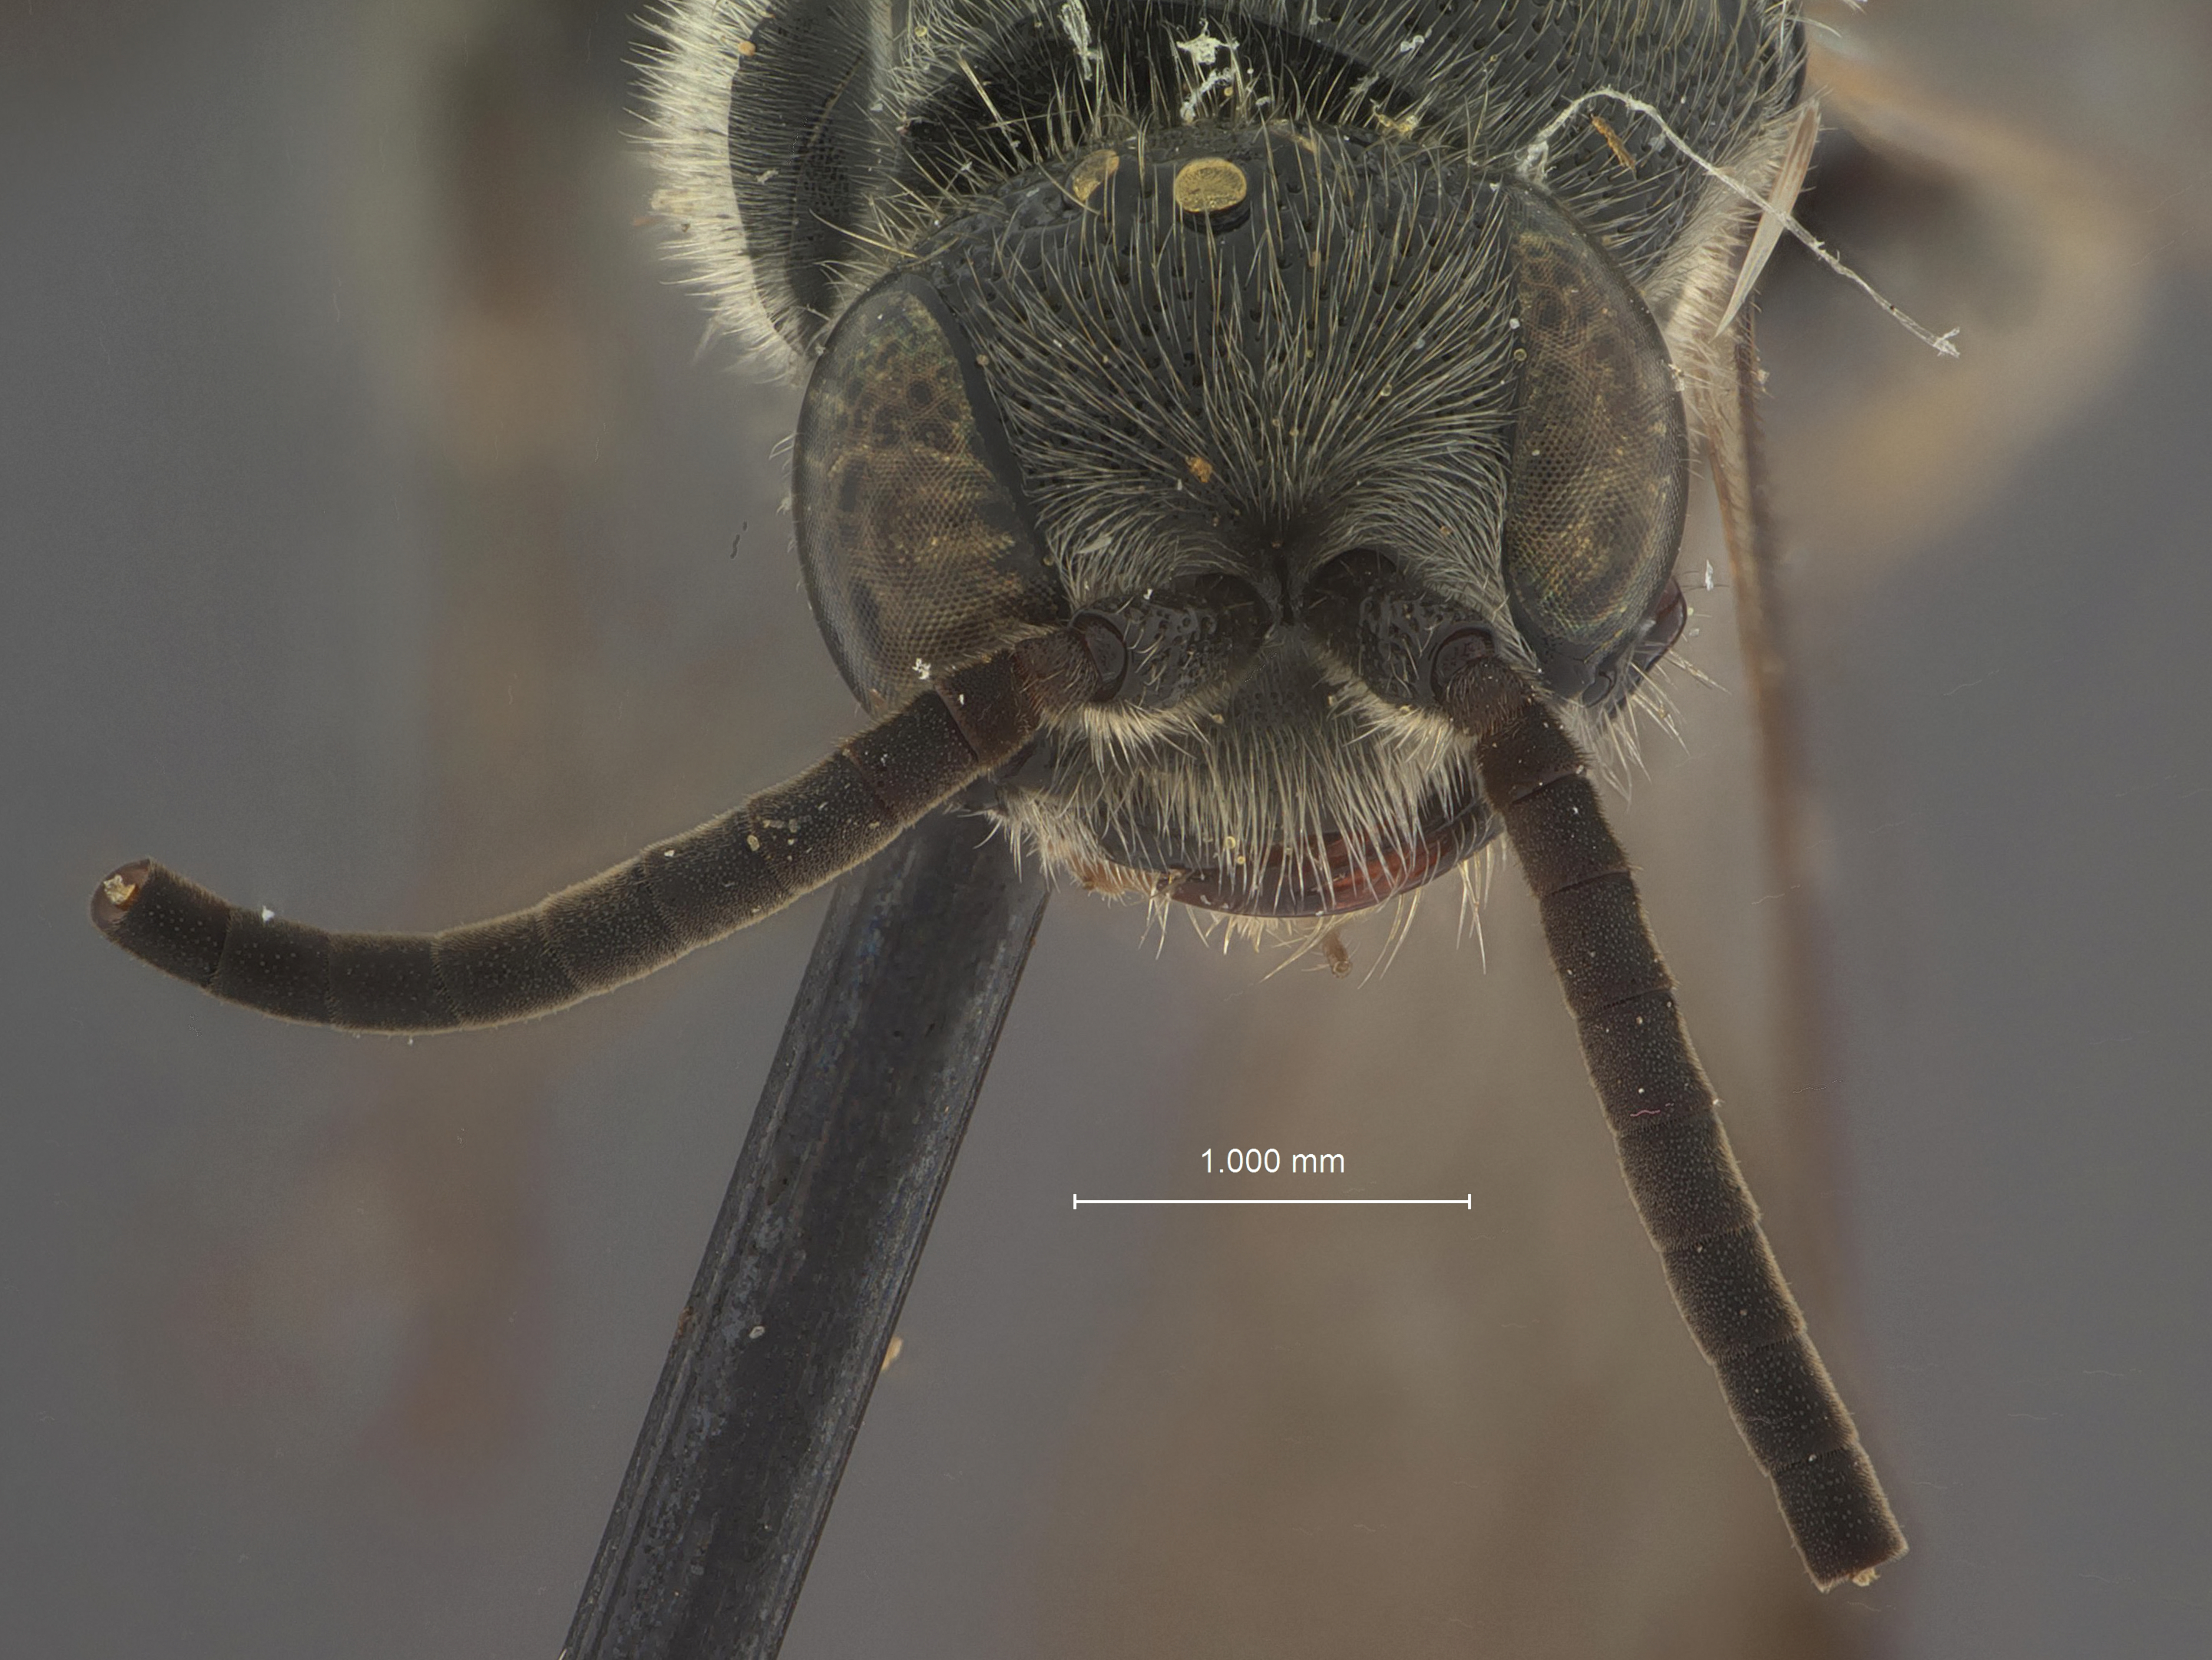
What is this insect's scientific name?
Krombeinia nayarita
